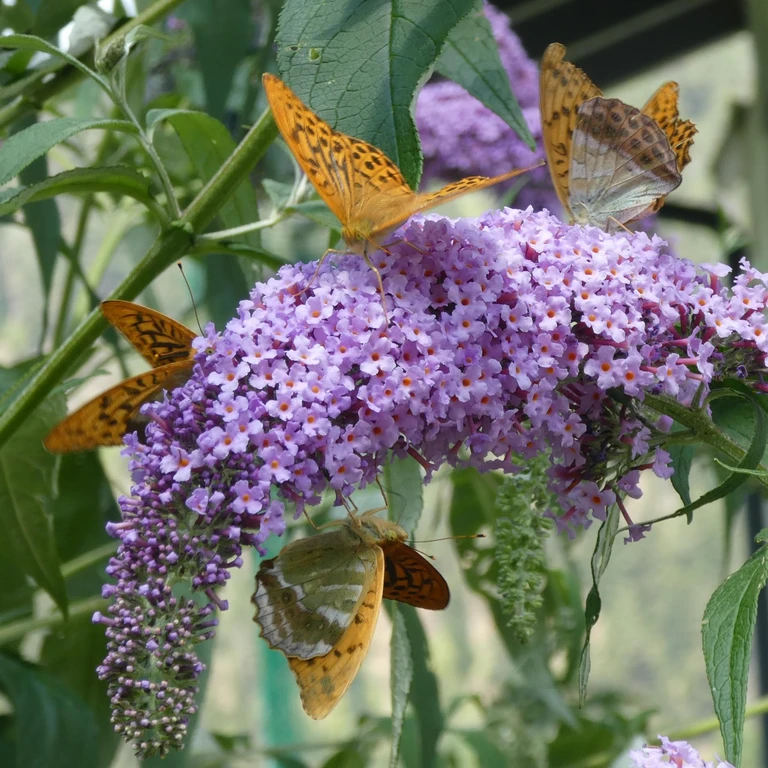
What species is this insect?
Argynnis paphia
